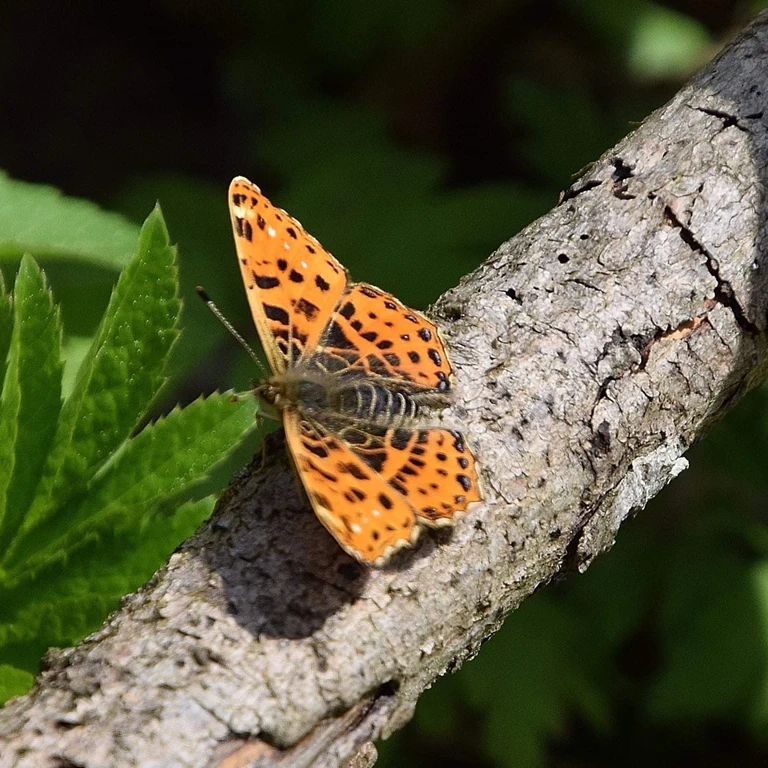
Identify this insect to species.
Araschnia levana
